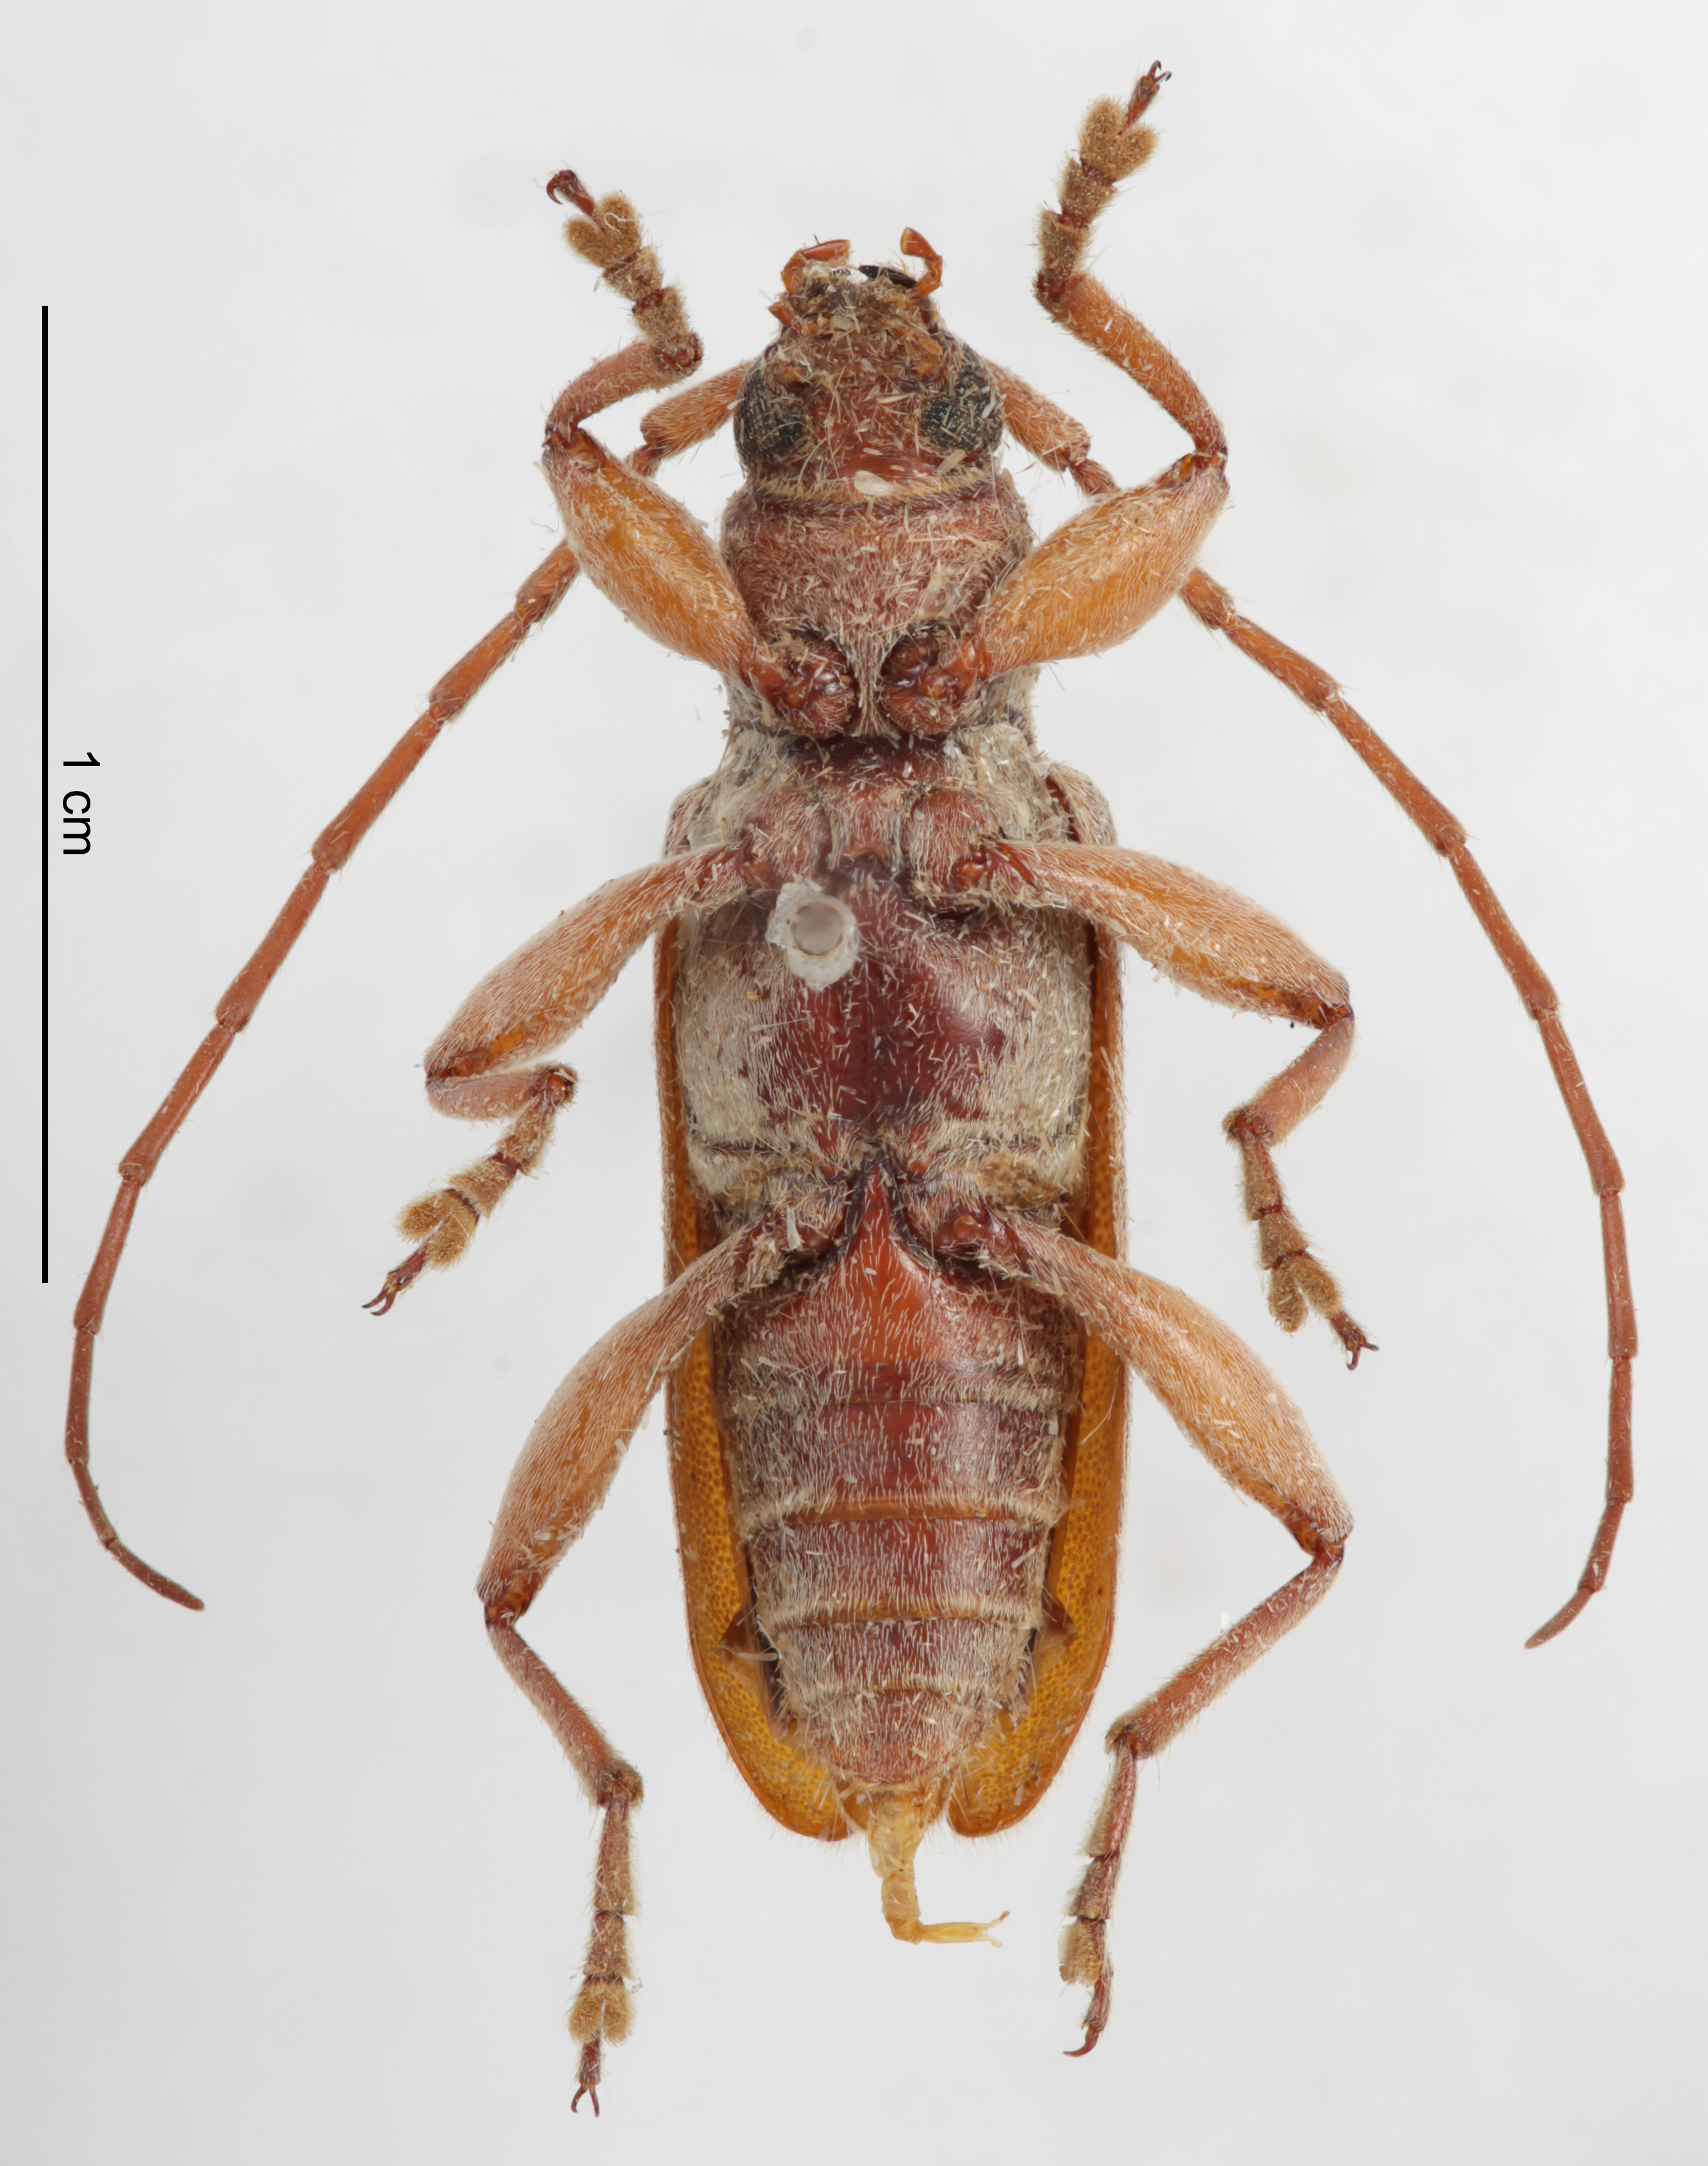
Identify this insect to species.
Ceresium unicolor
